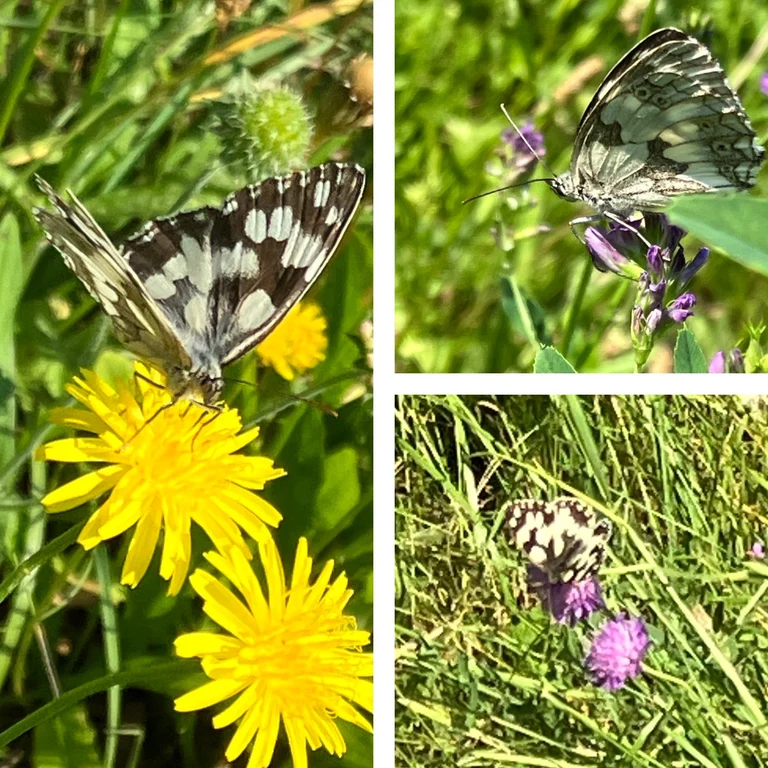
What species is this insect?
Melanargia galathea
